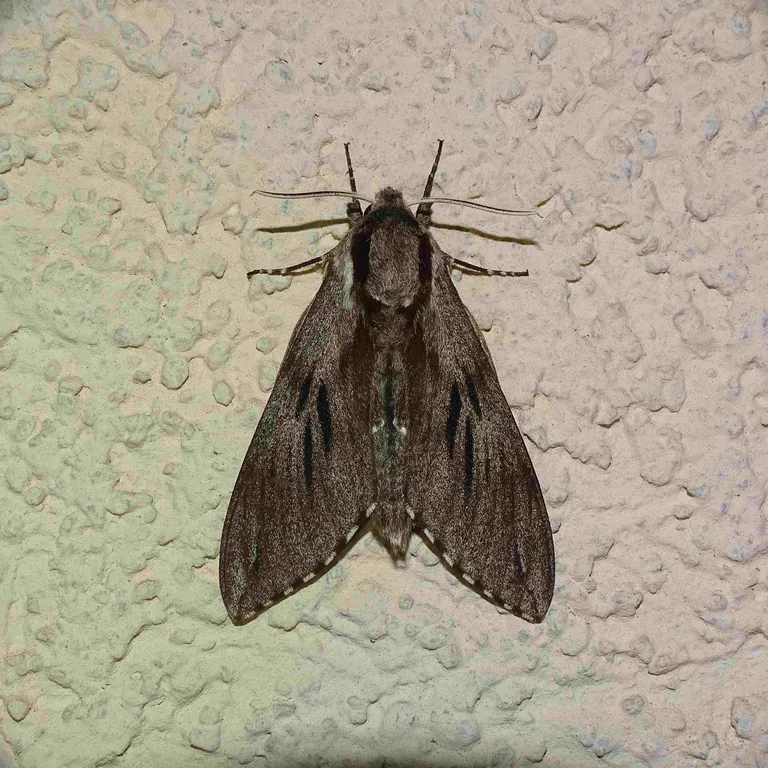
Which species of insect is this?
Sphinx pinastri
